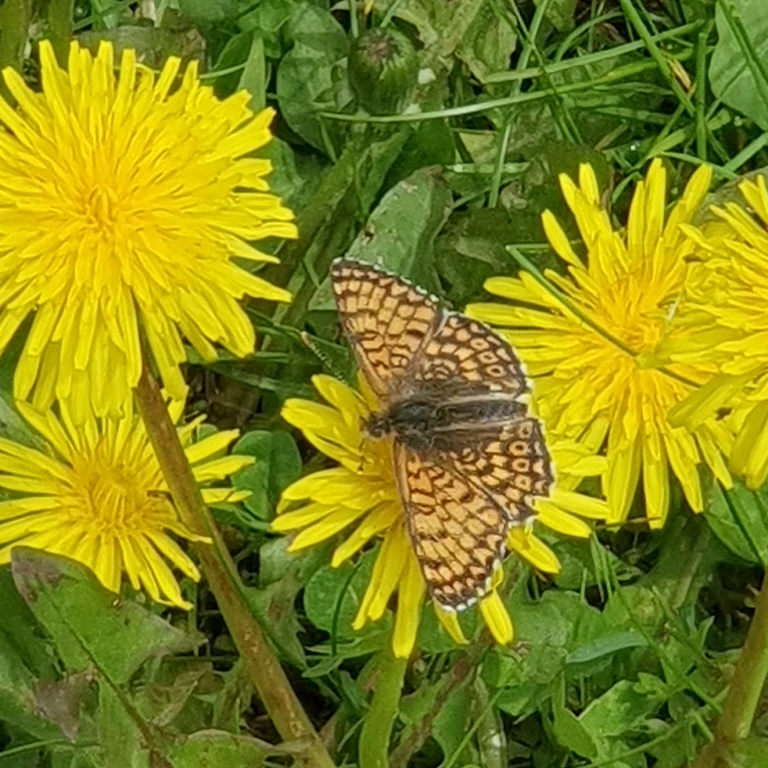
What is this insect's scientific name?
Melitaea cinxia
